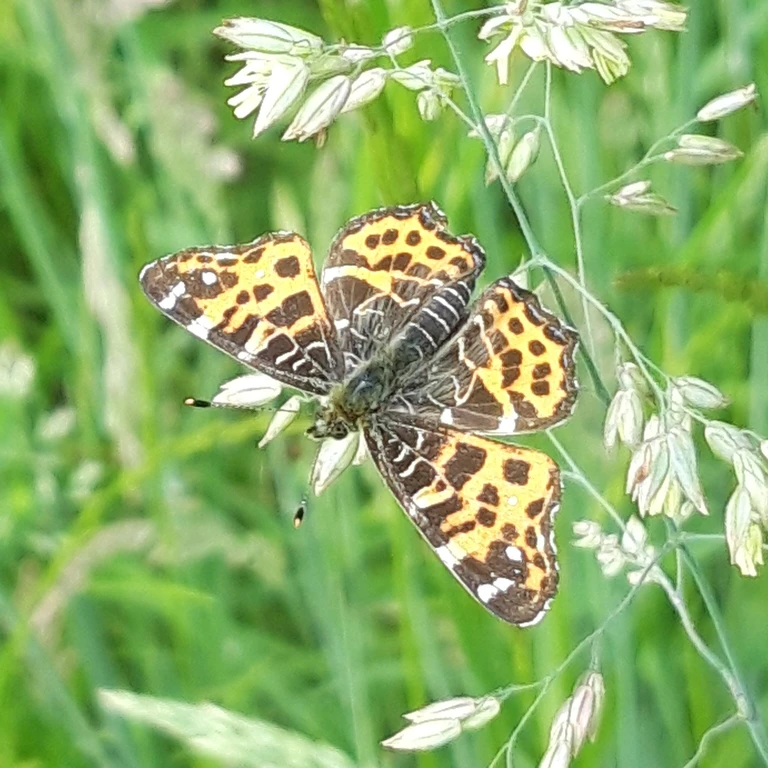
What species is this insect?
Araschnia levana
